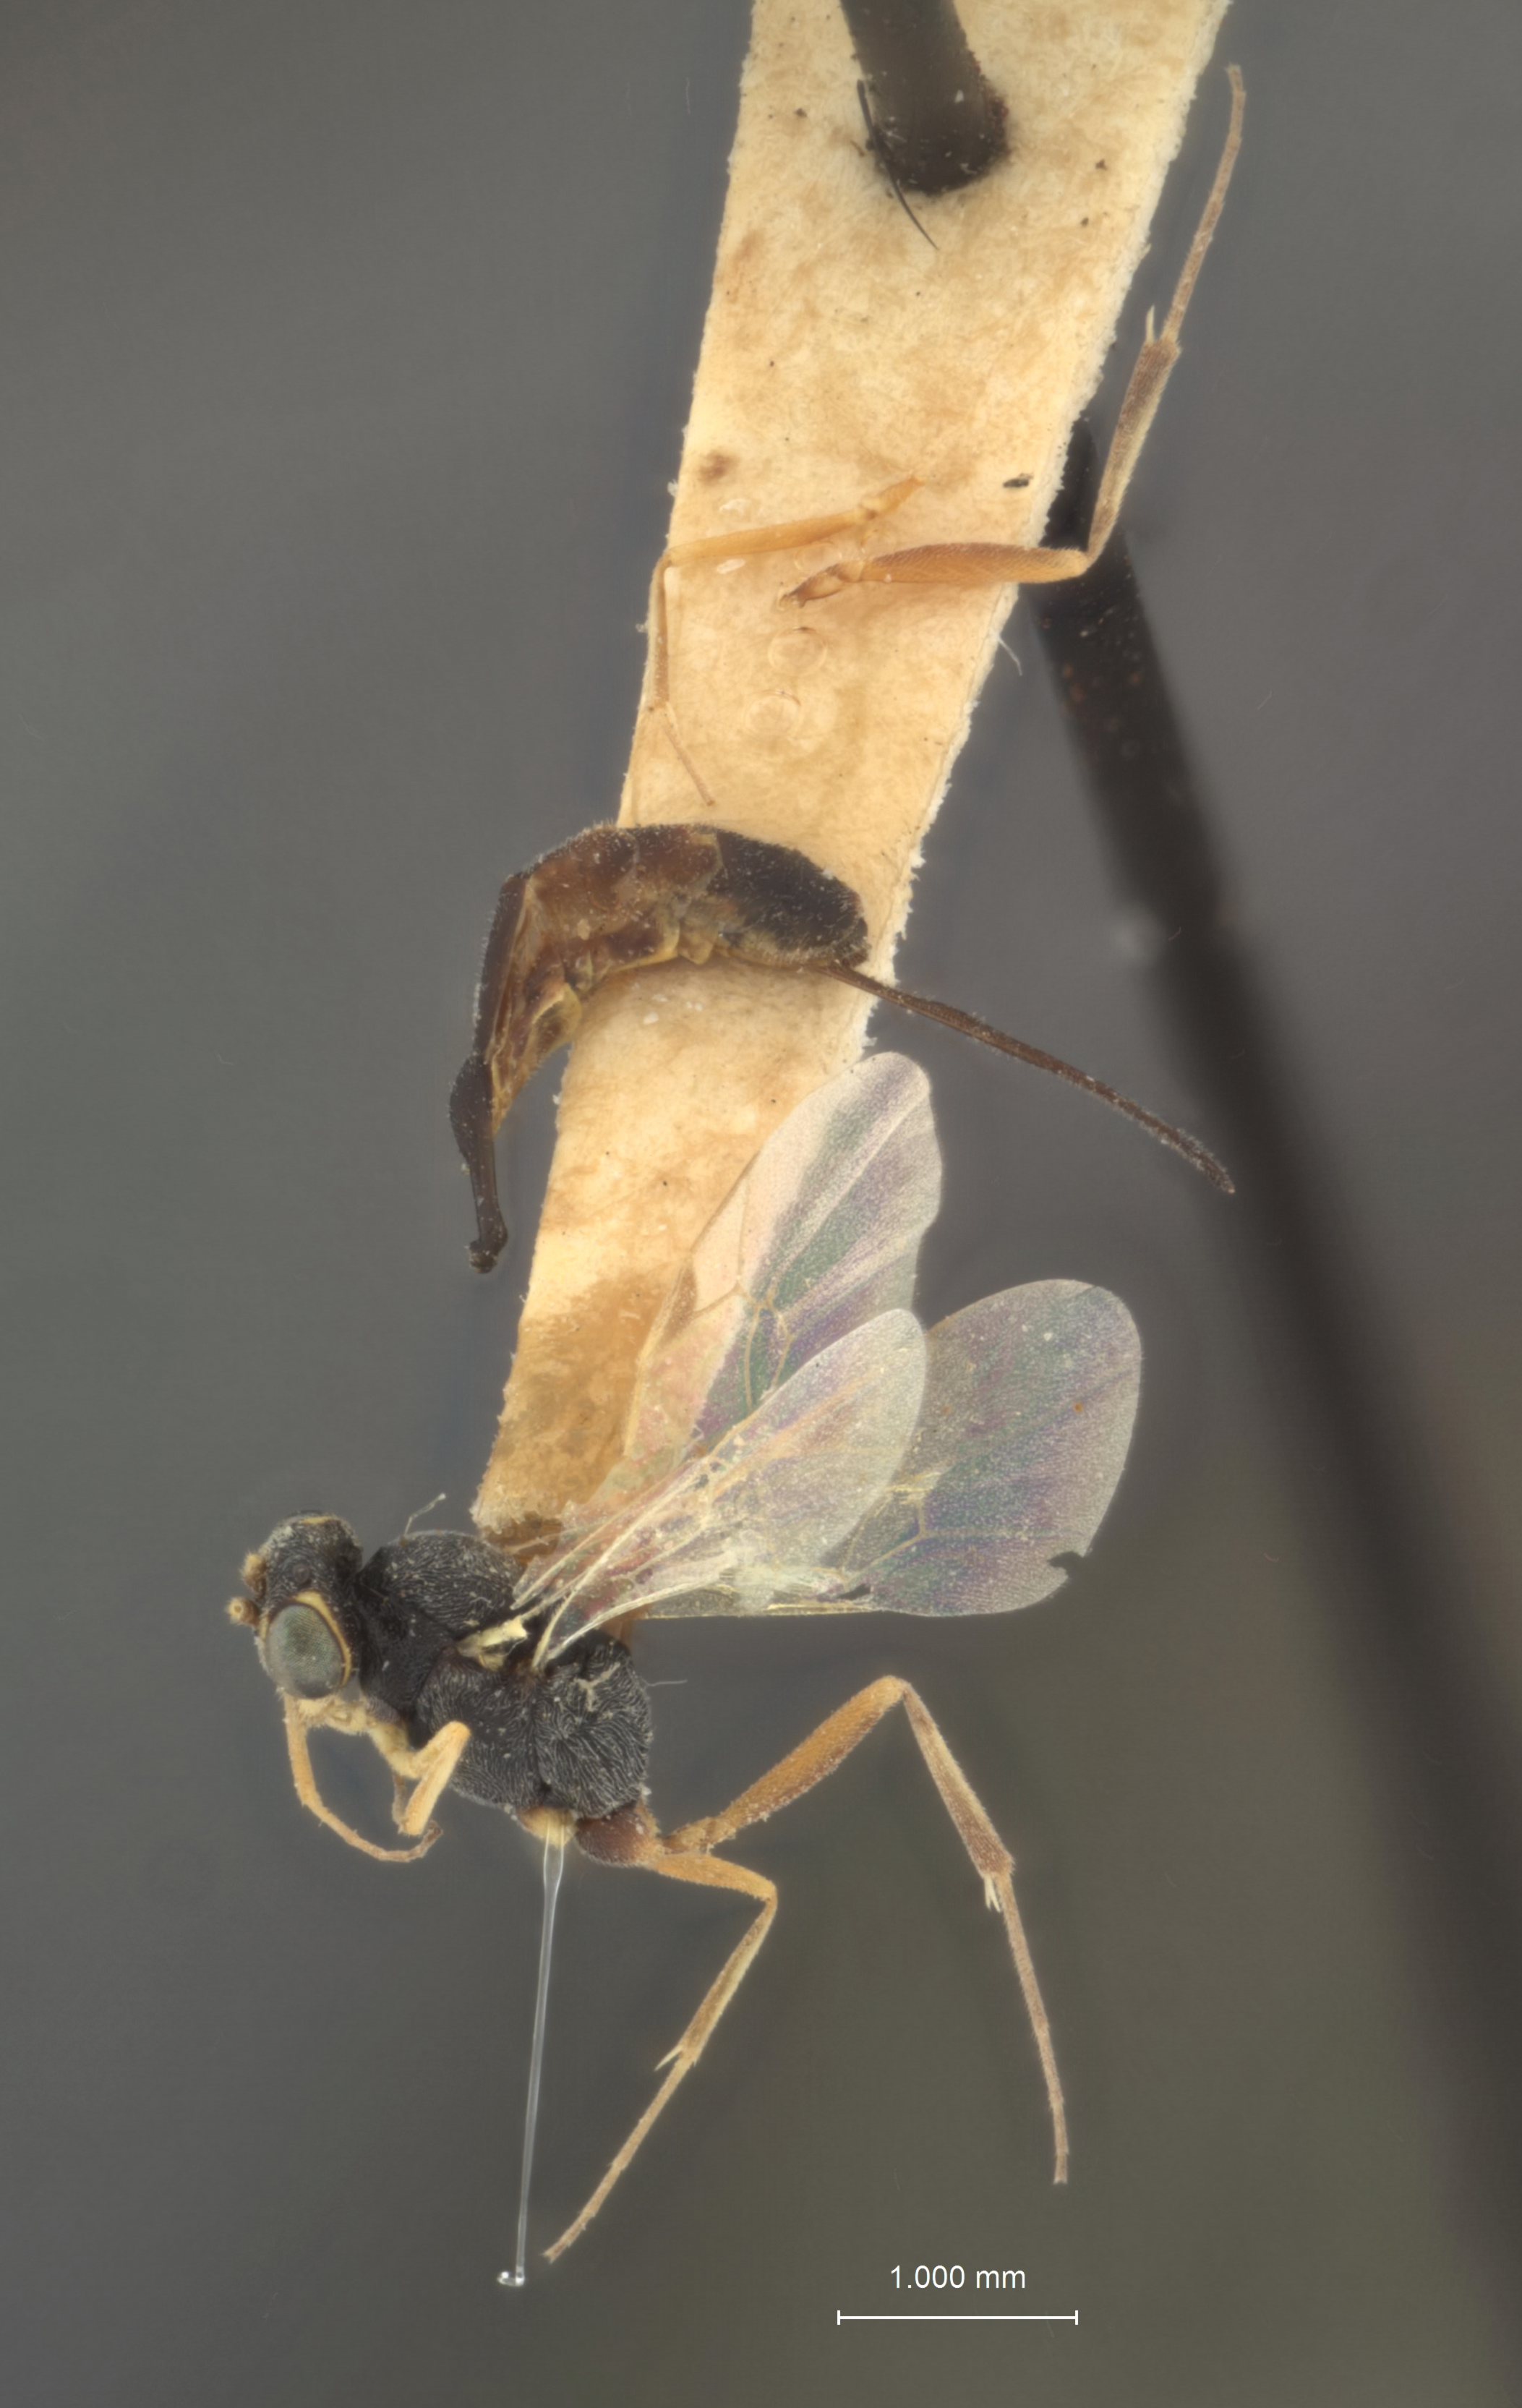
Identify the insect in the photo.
Cremastus conformis
